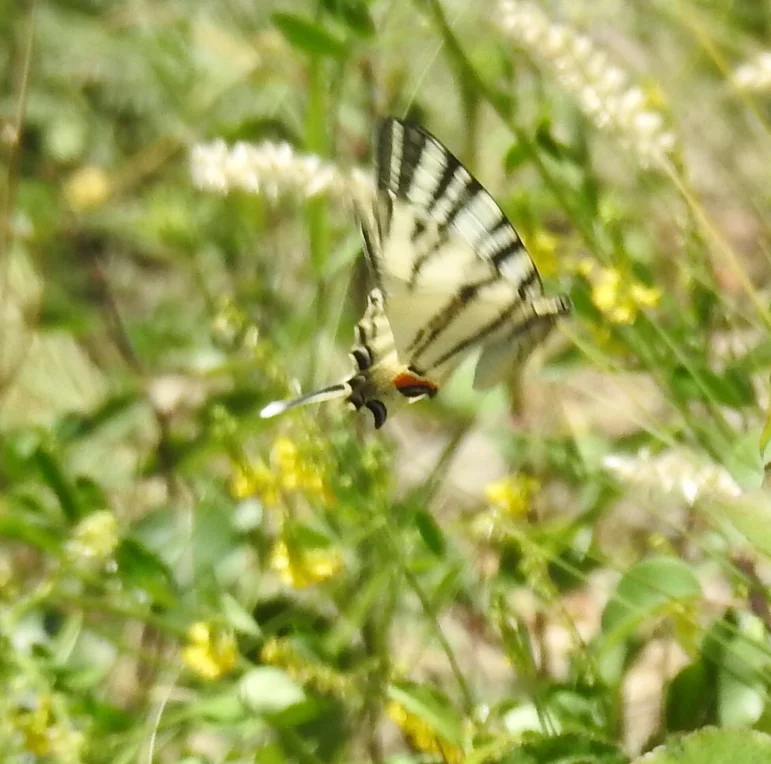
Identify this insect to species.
Iphiclides podalirius
